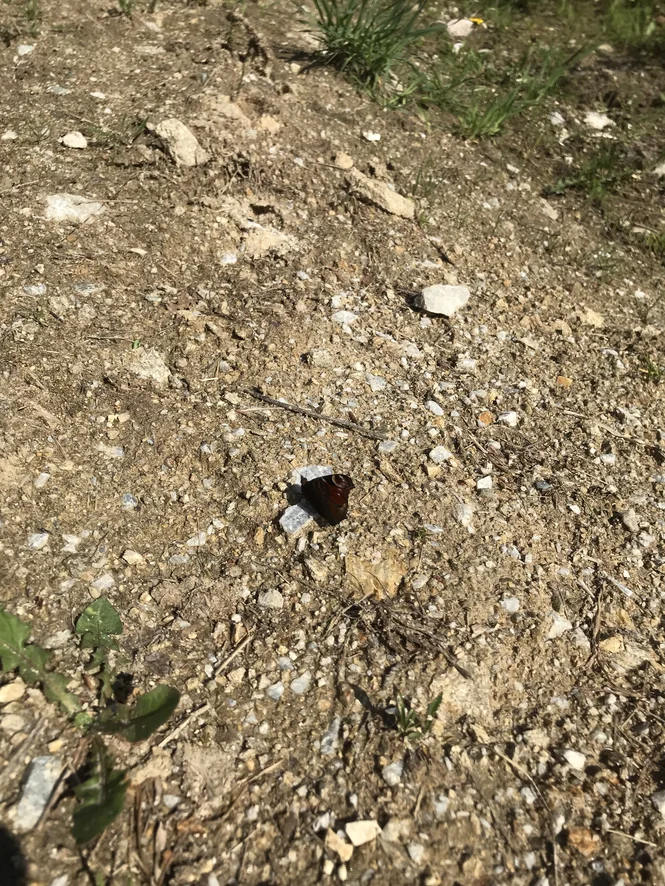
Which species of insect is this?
Aglais io
